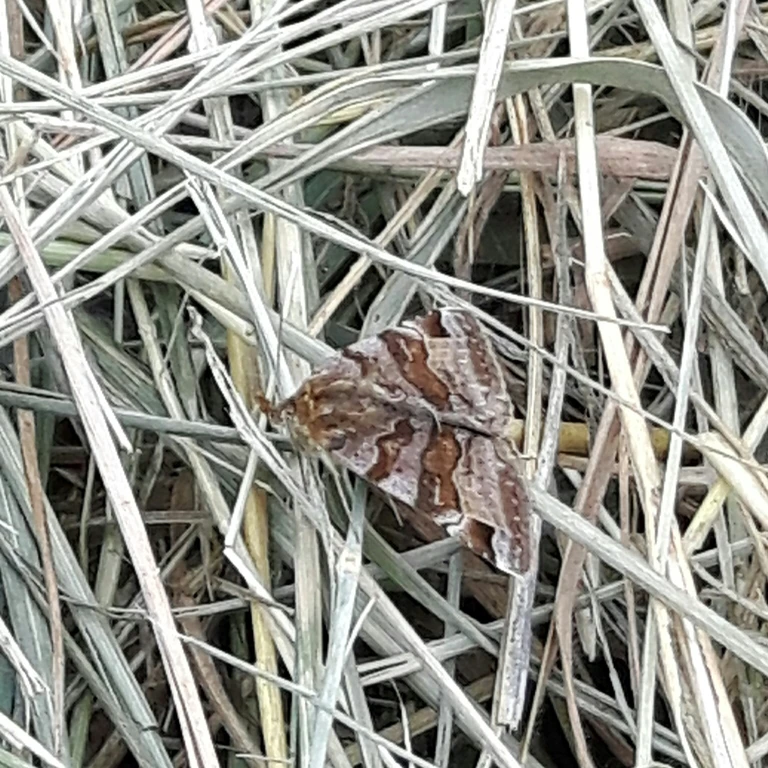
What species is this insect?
Euclidia glyphica
